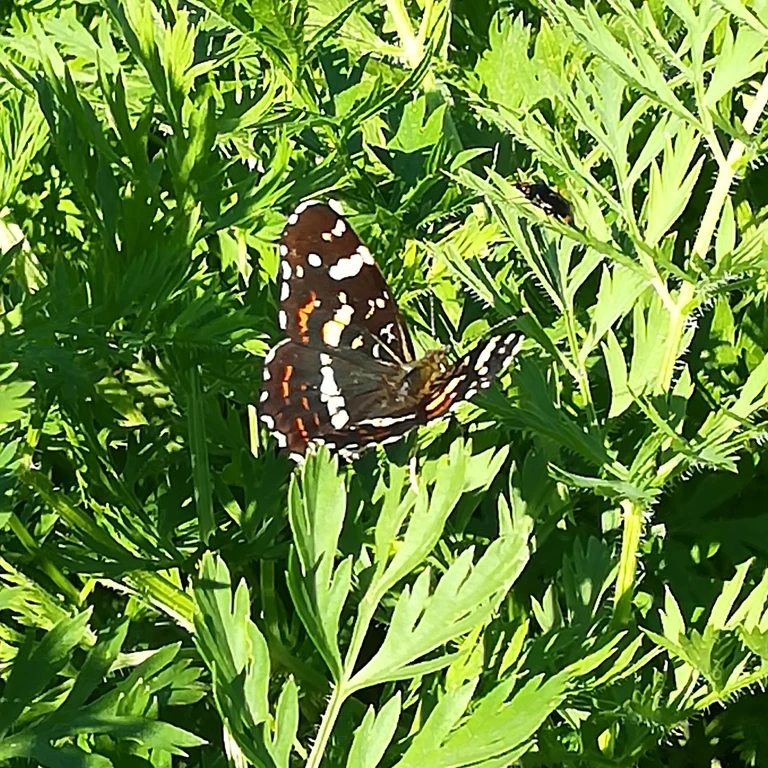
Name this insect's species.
Araschnia levana
